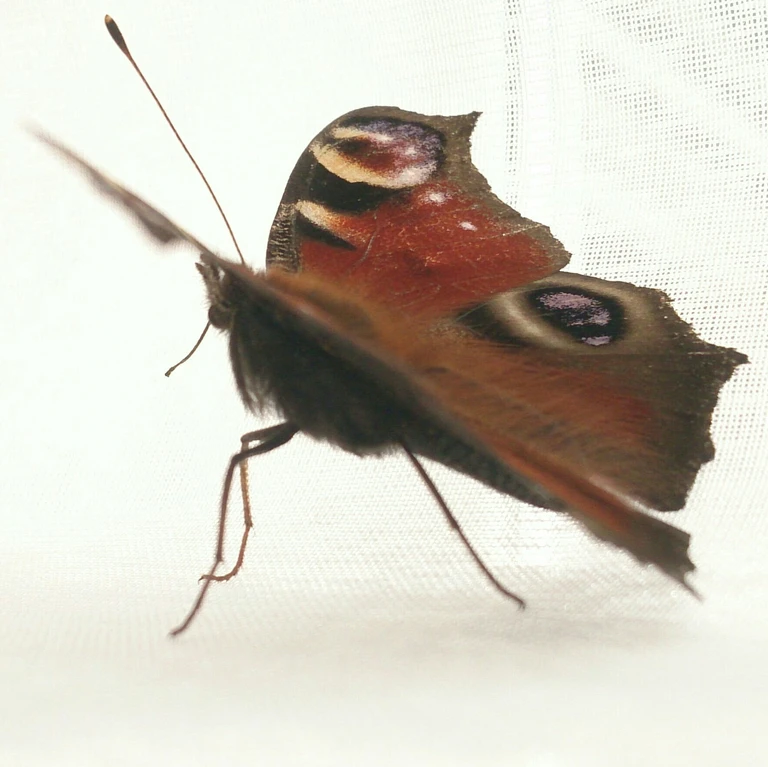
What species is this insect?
Aglais io
